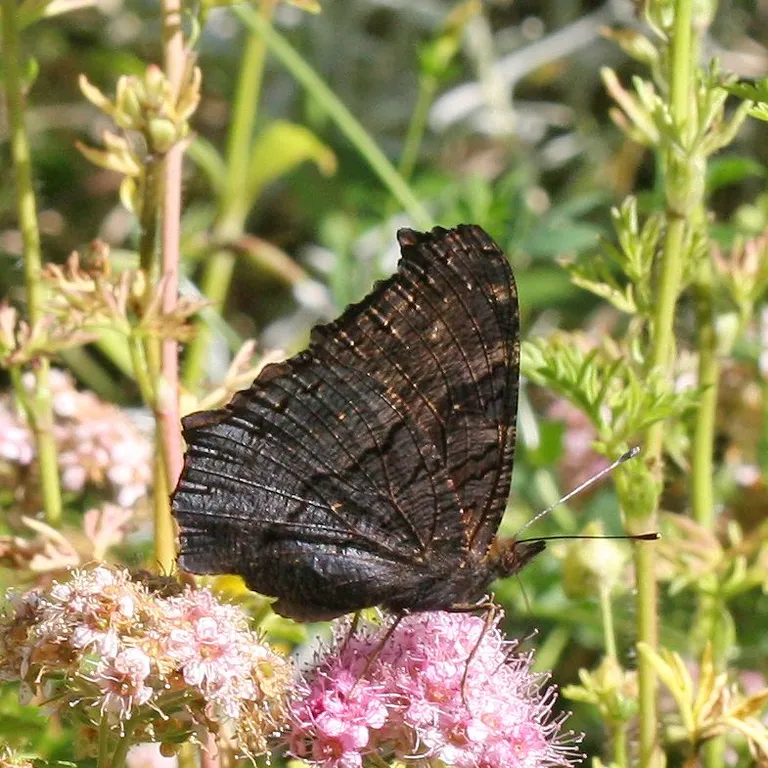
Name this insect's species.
Aglais io
